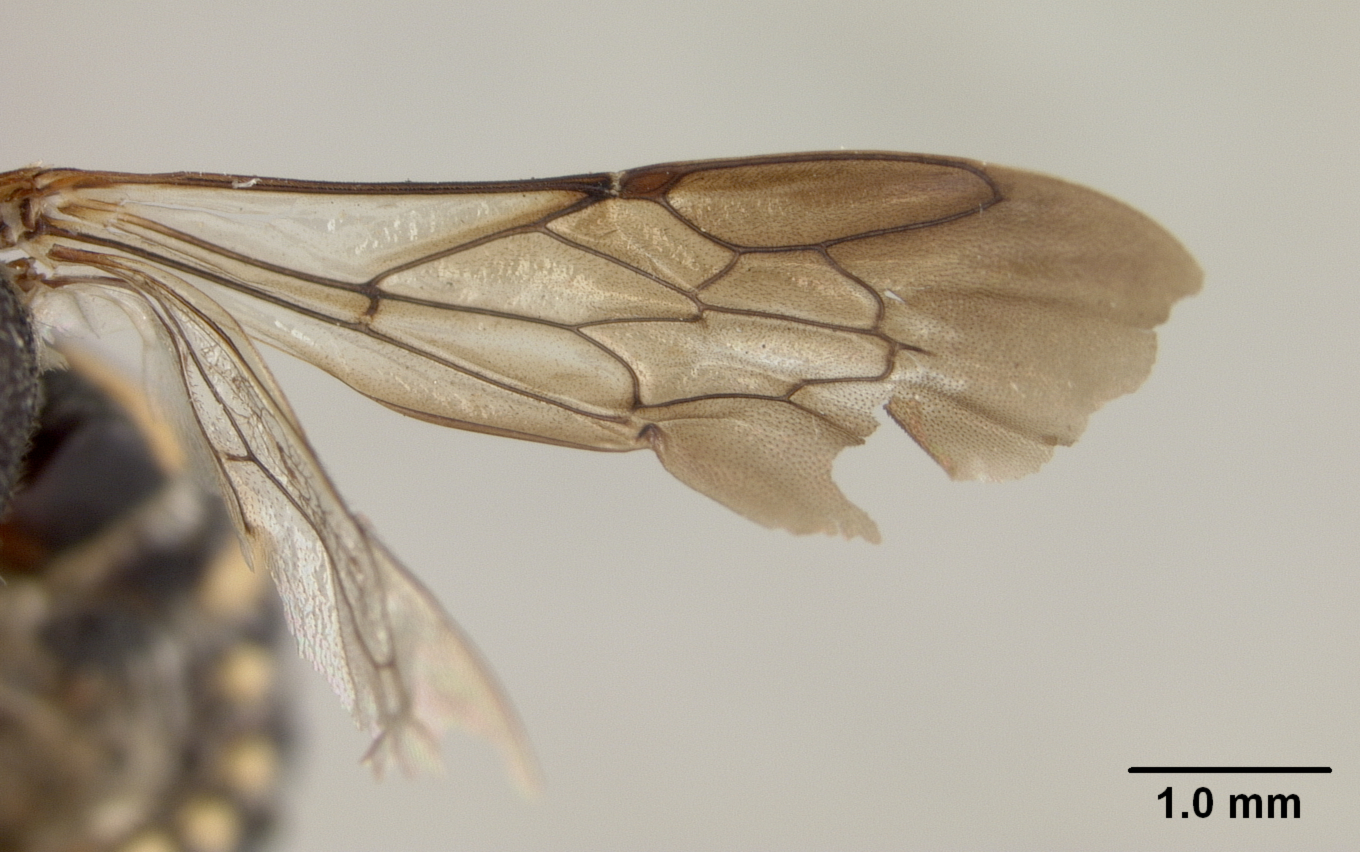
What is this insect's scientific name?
Dianthidium eiseni
